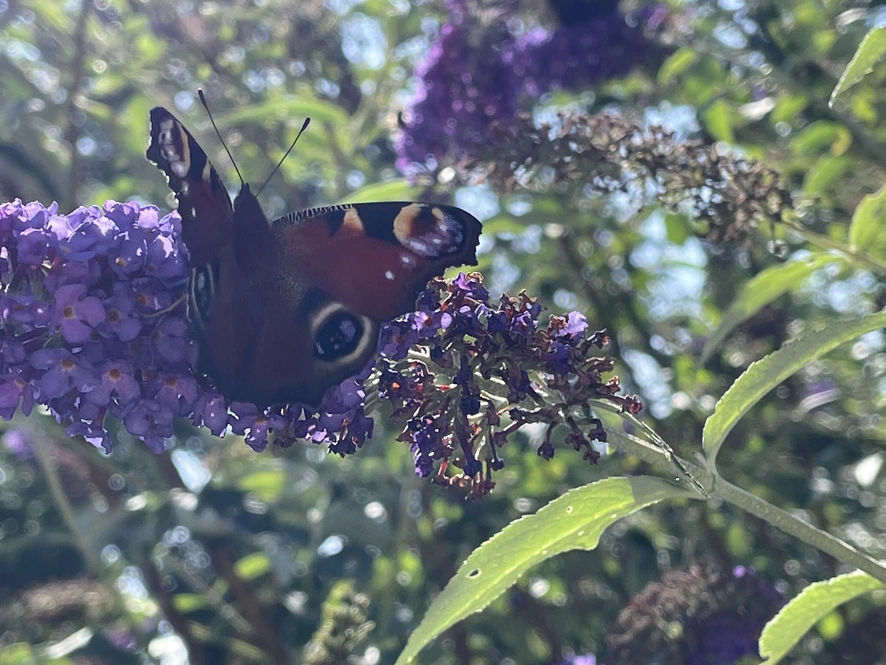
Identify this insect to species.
Aglais io
